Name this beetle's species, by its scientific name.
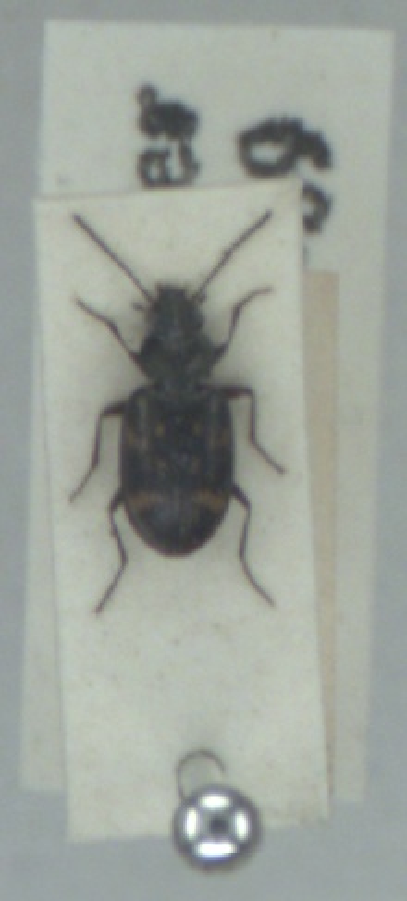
Bembidion obliquum
